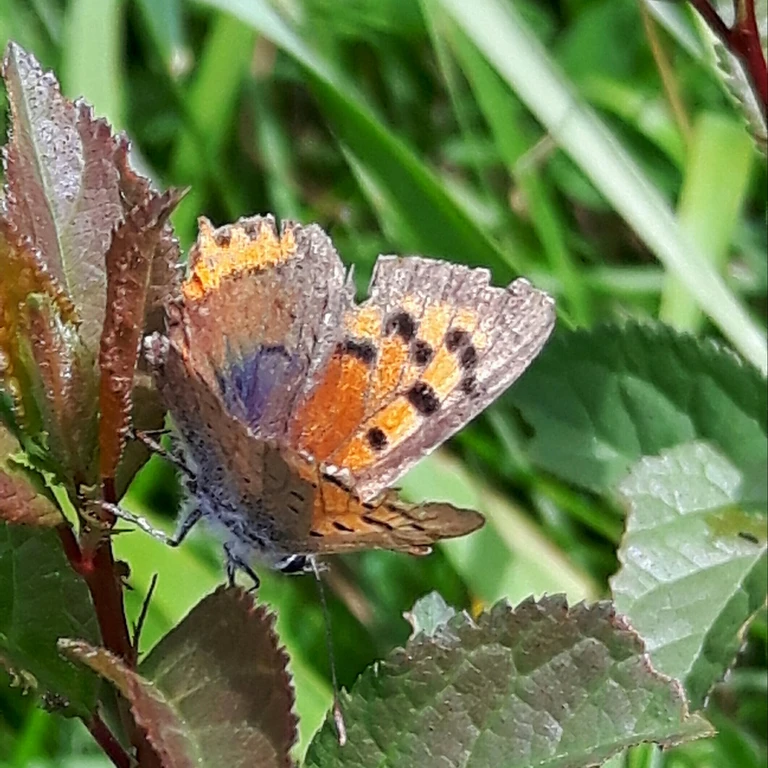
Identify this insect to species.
Lycaena phlaeas
